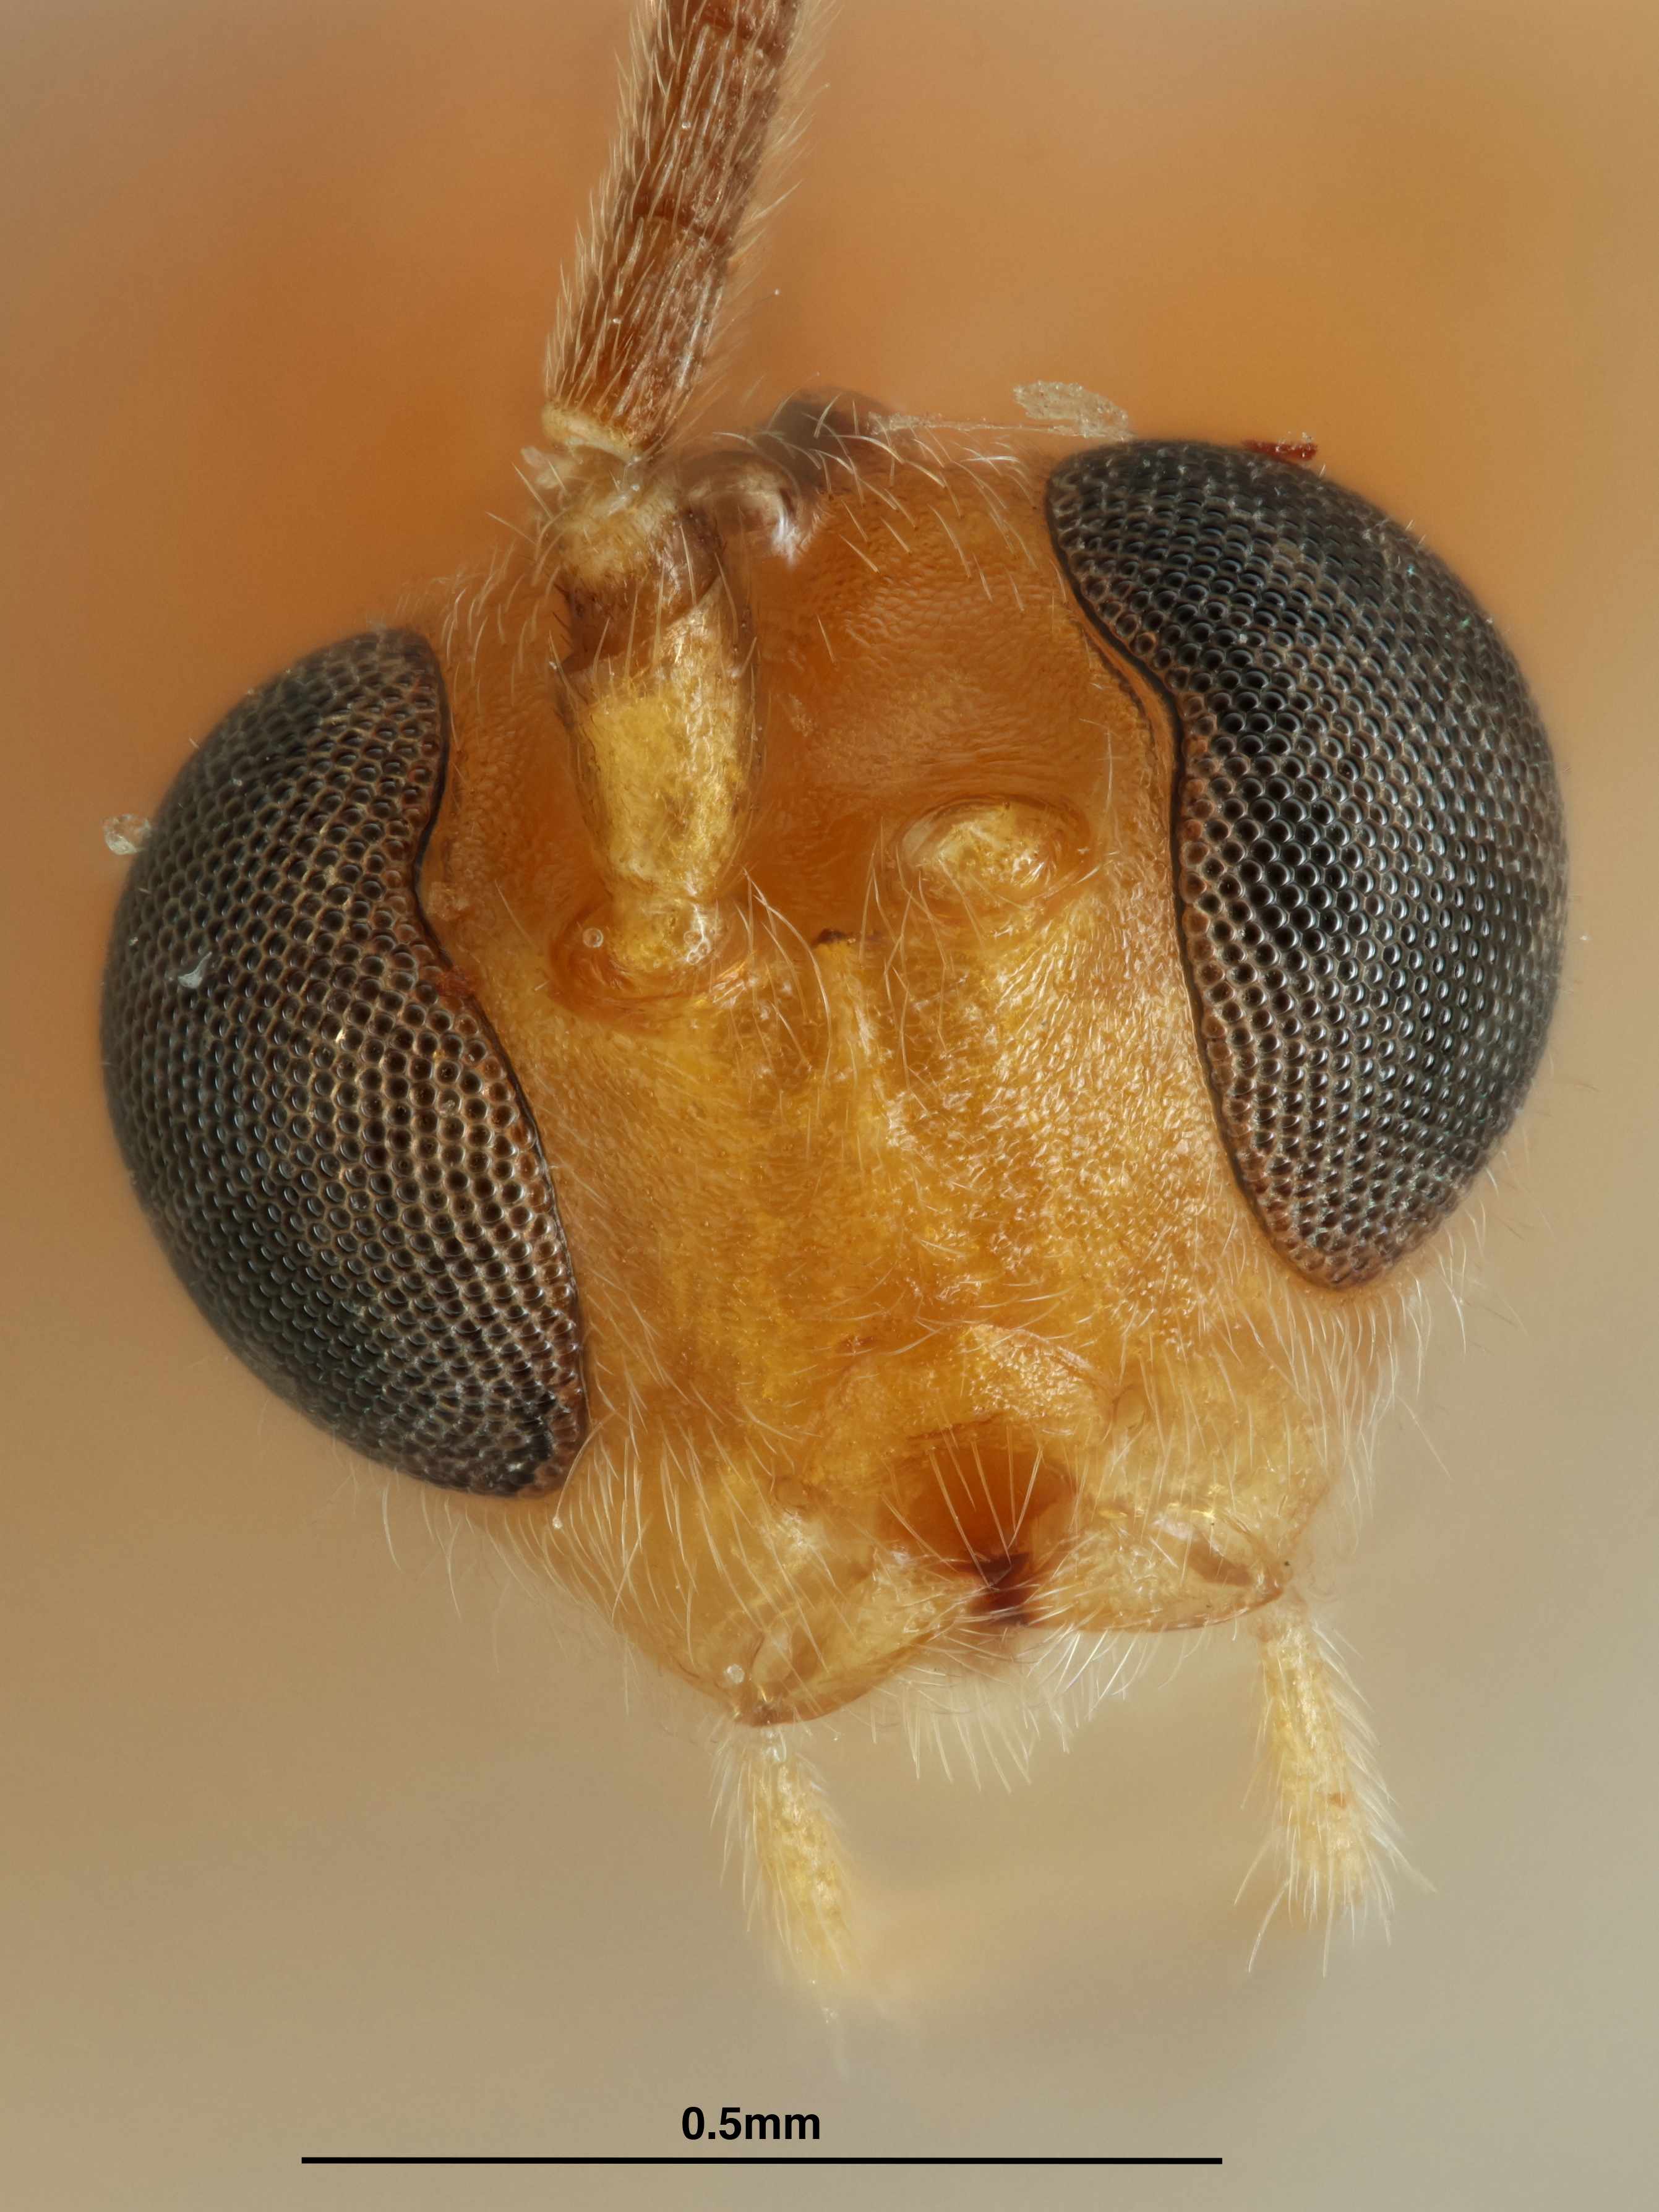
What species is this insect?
Aleiodes accohannocki
